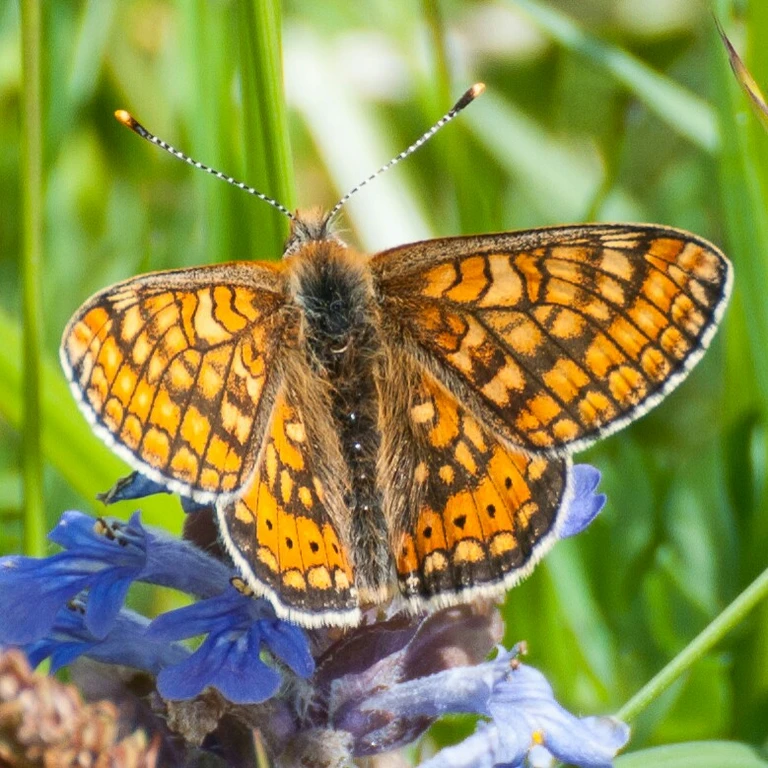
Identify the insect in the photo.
Euphydryas aurinia
